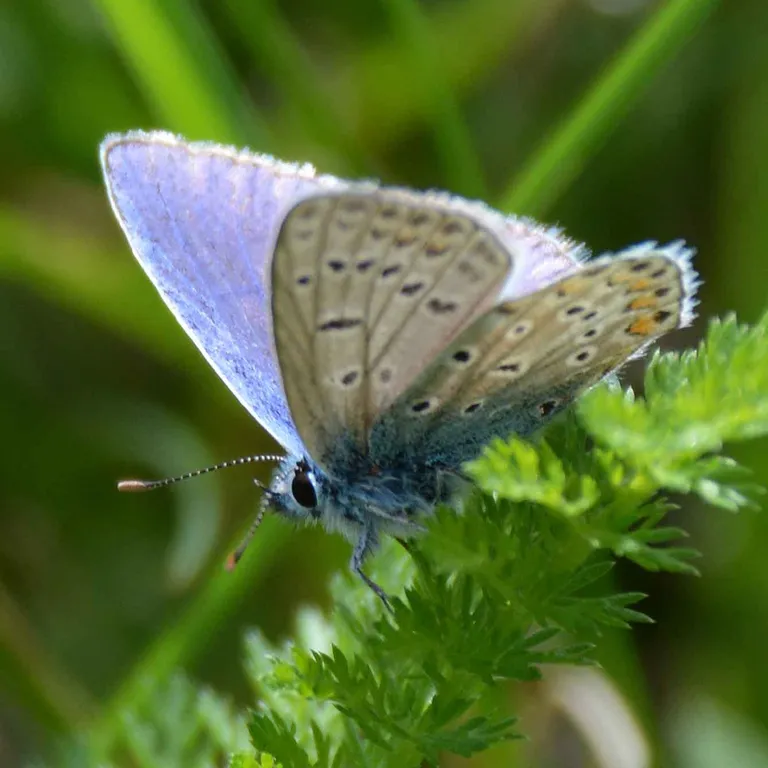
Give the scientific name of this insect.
Polyommatus icarus
